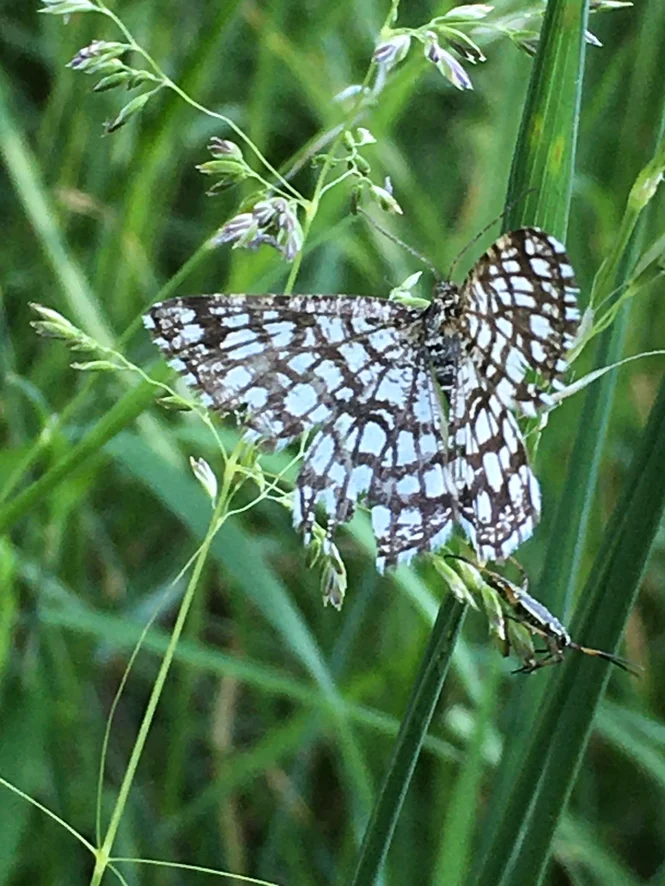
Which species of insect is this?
Chiasmia clathrata
